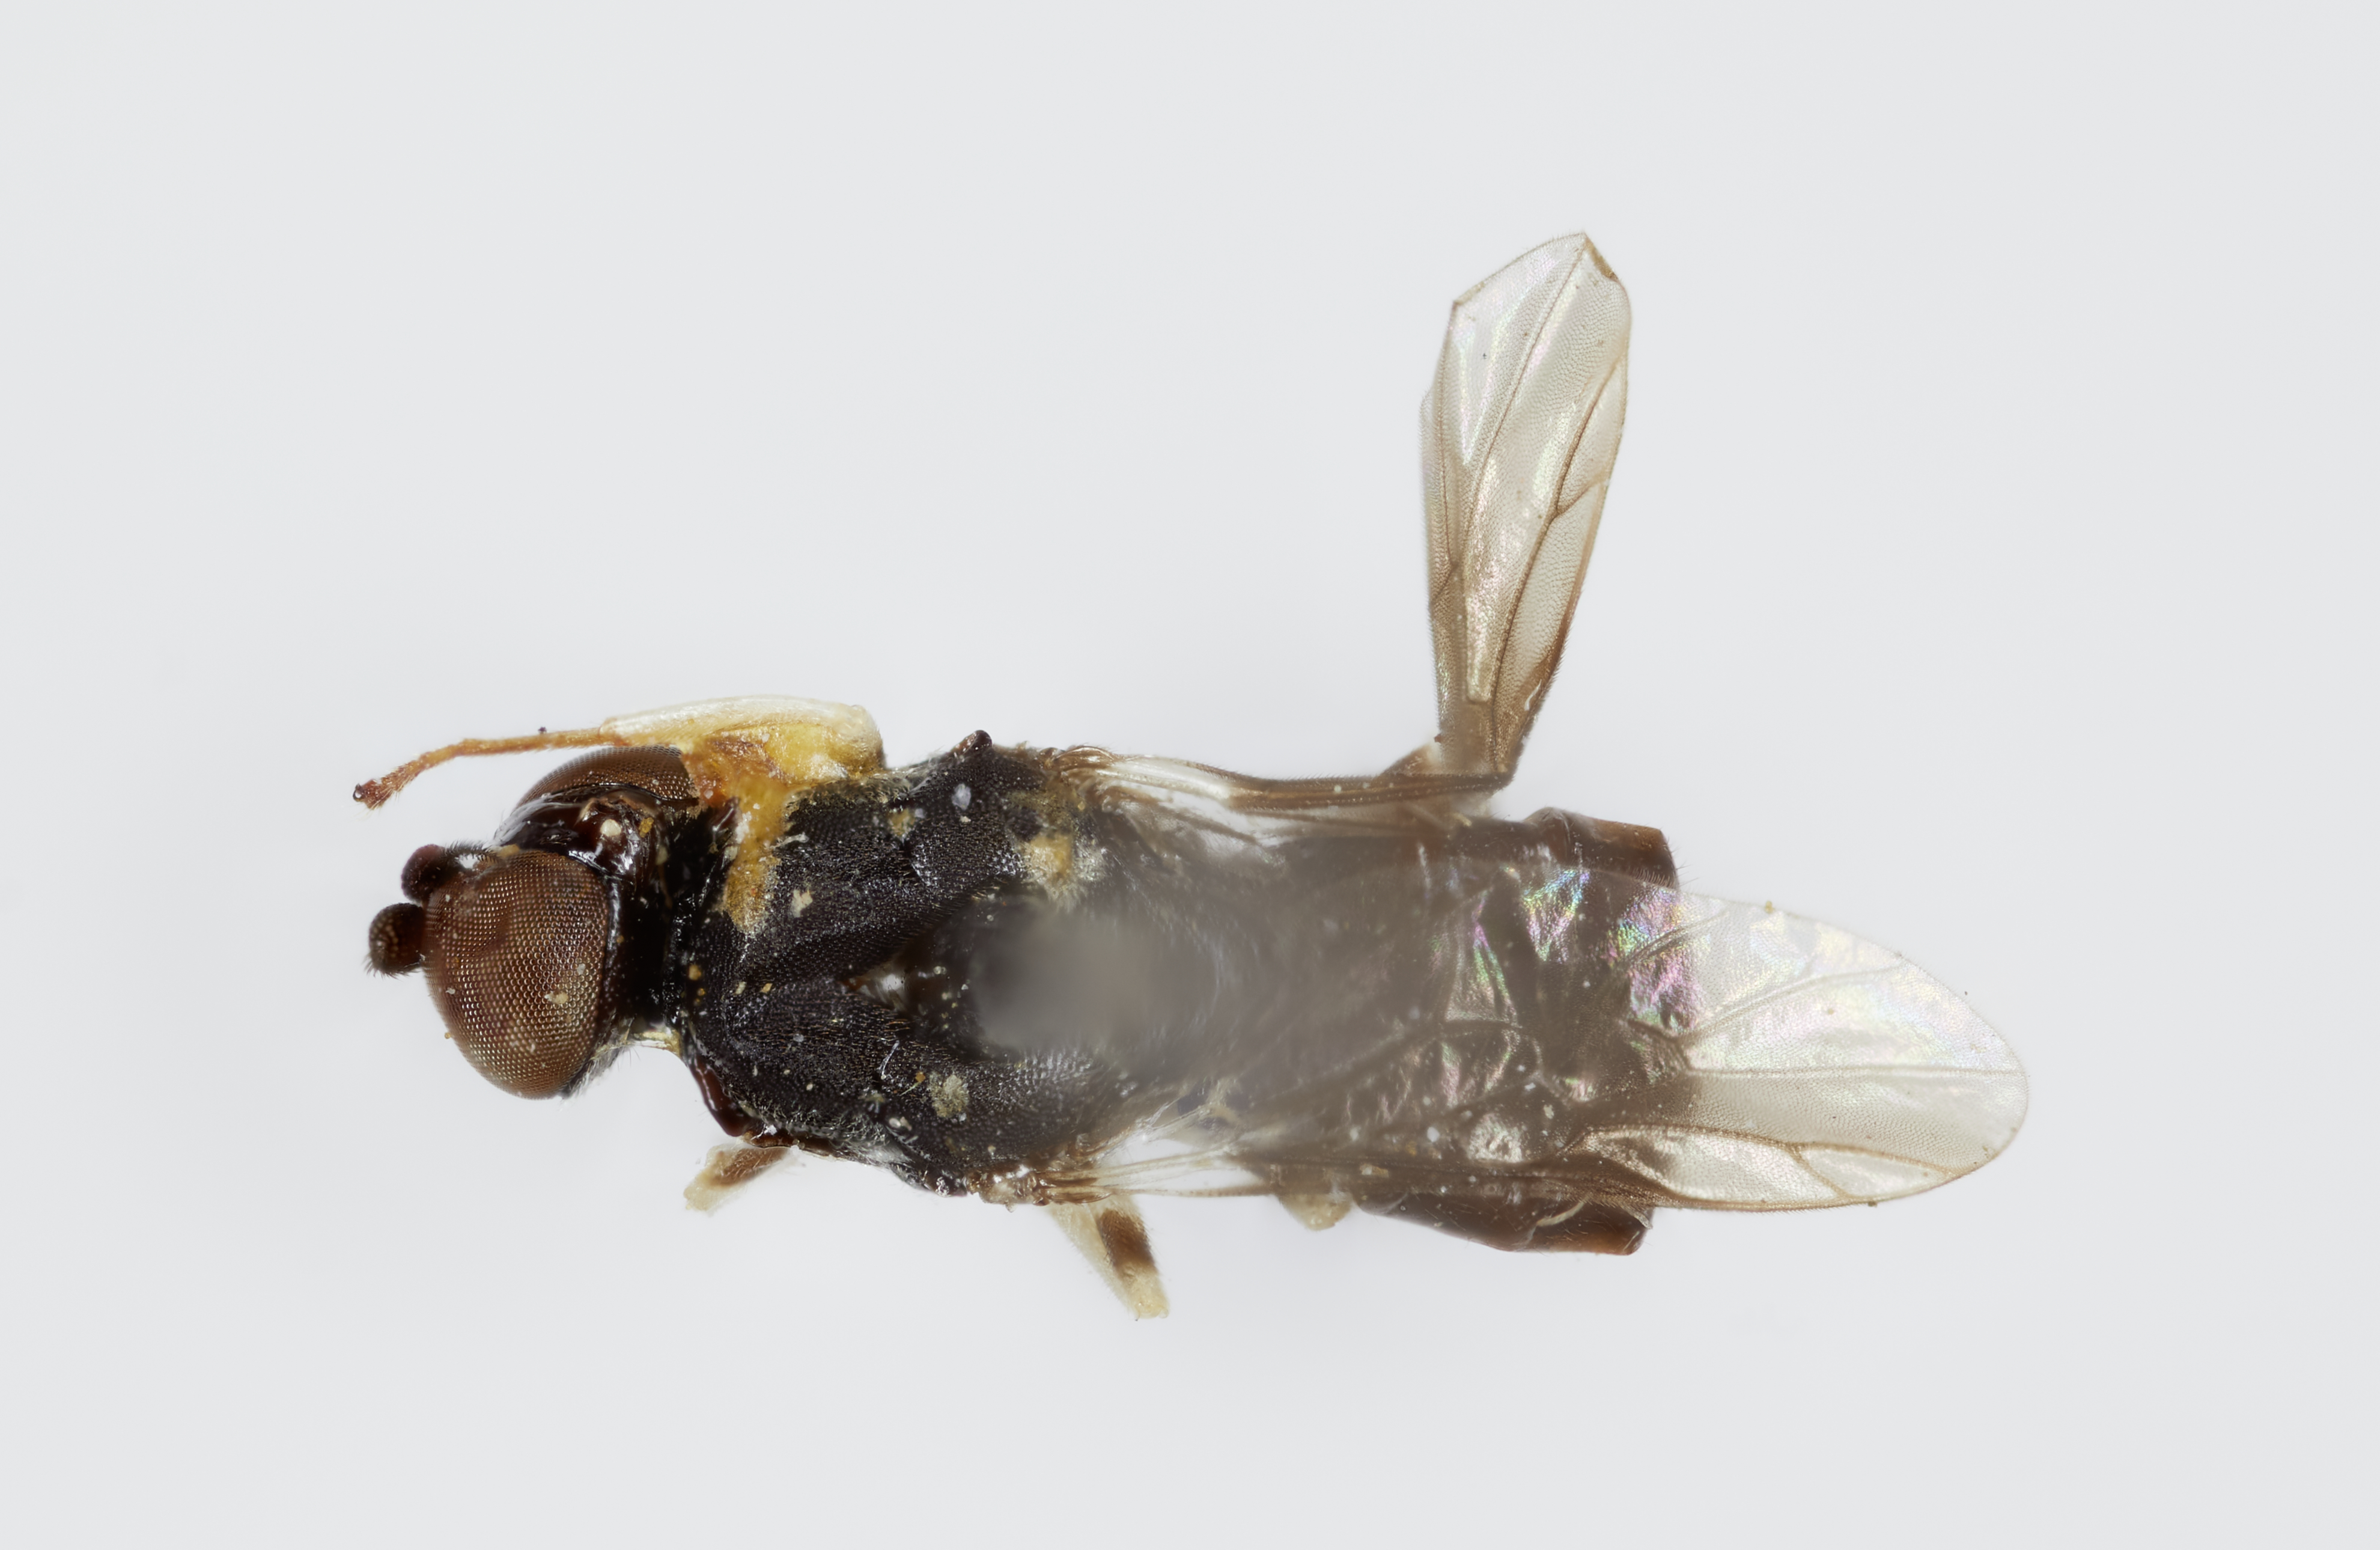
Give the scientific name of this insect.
Lophoteles dentata
